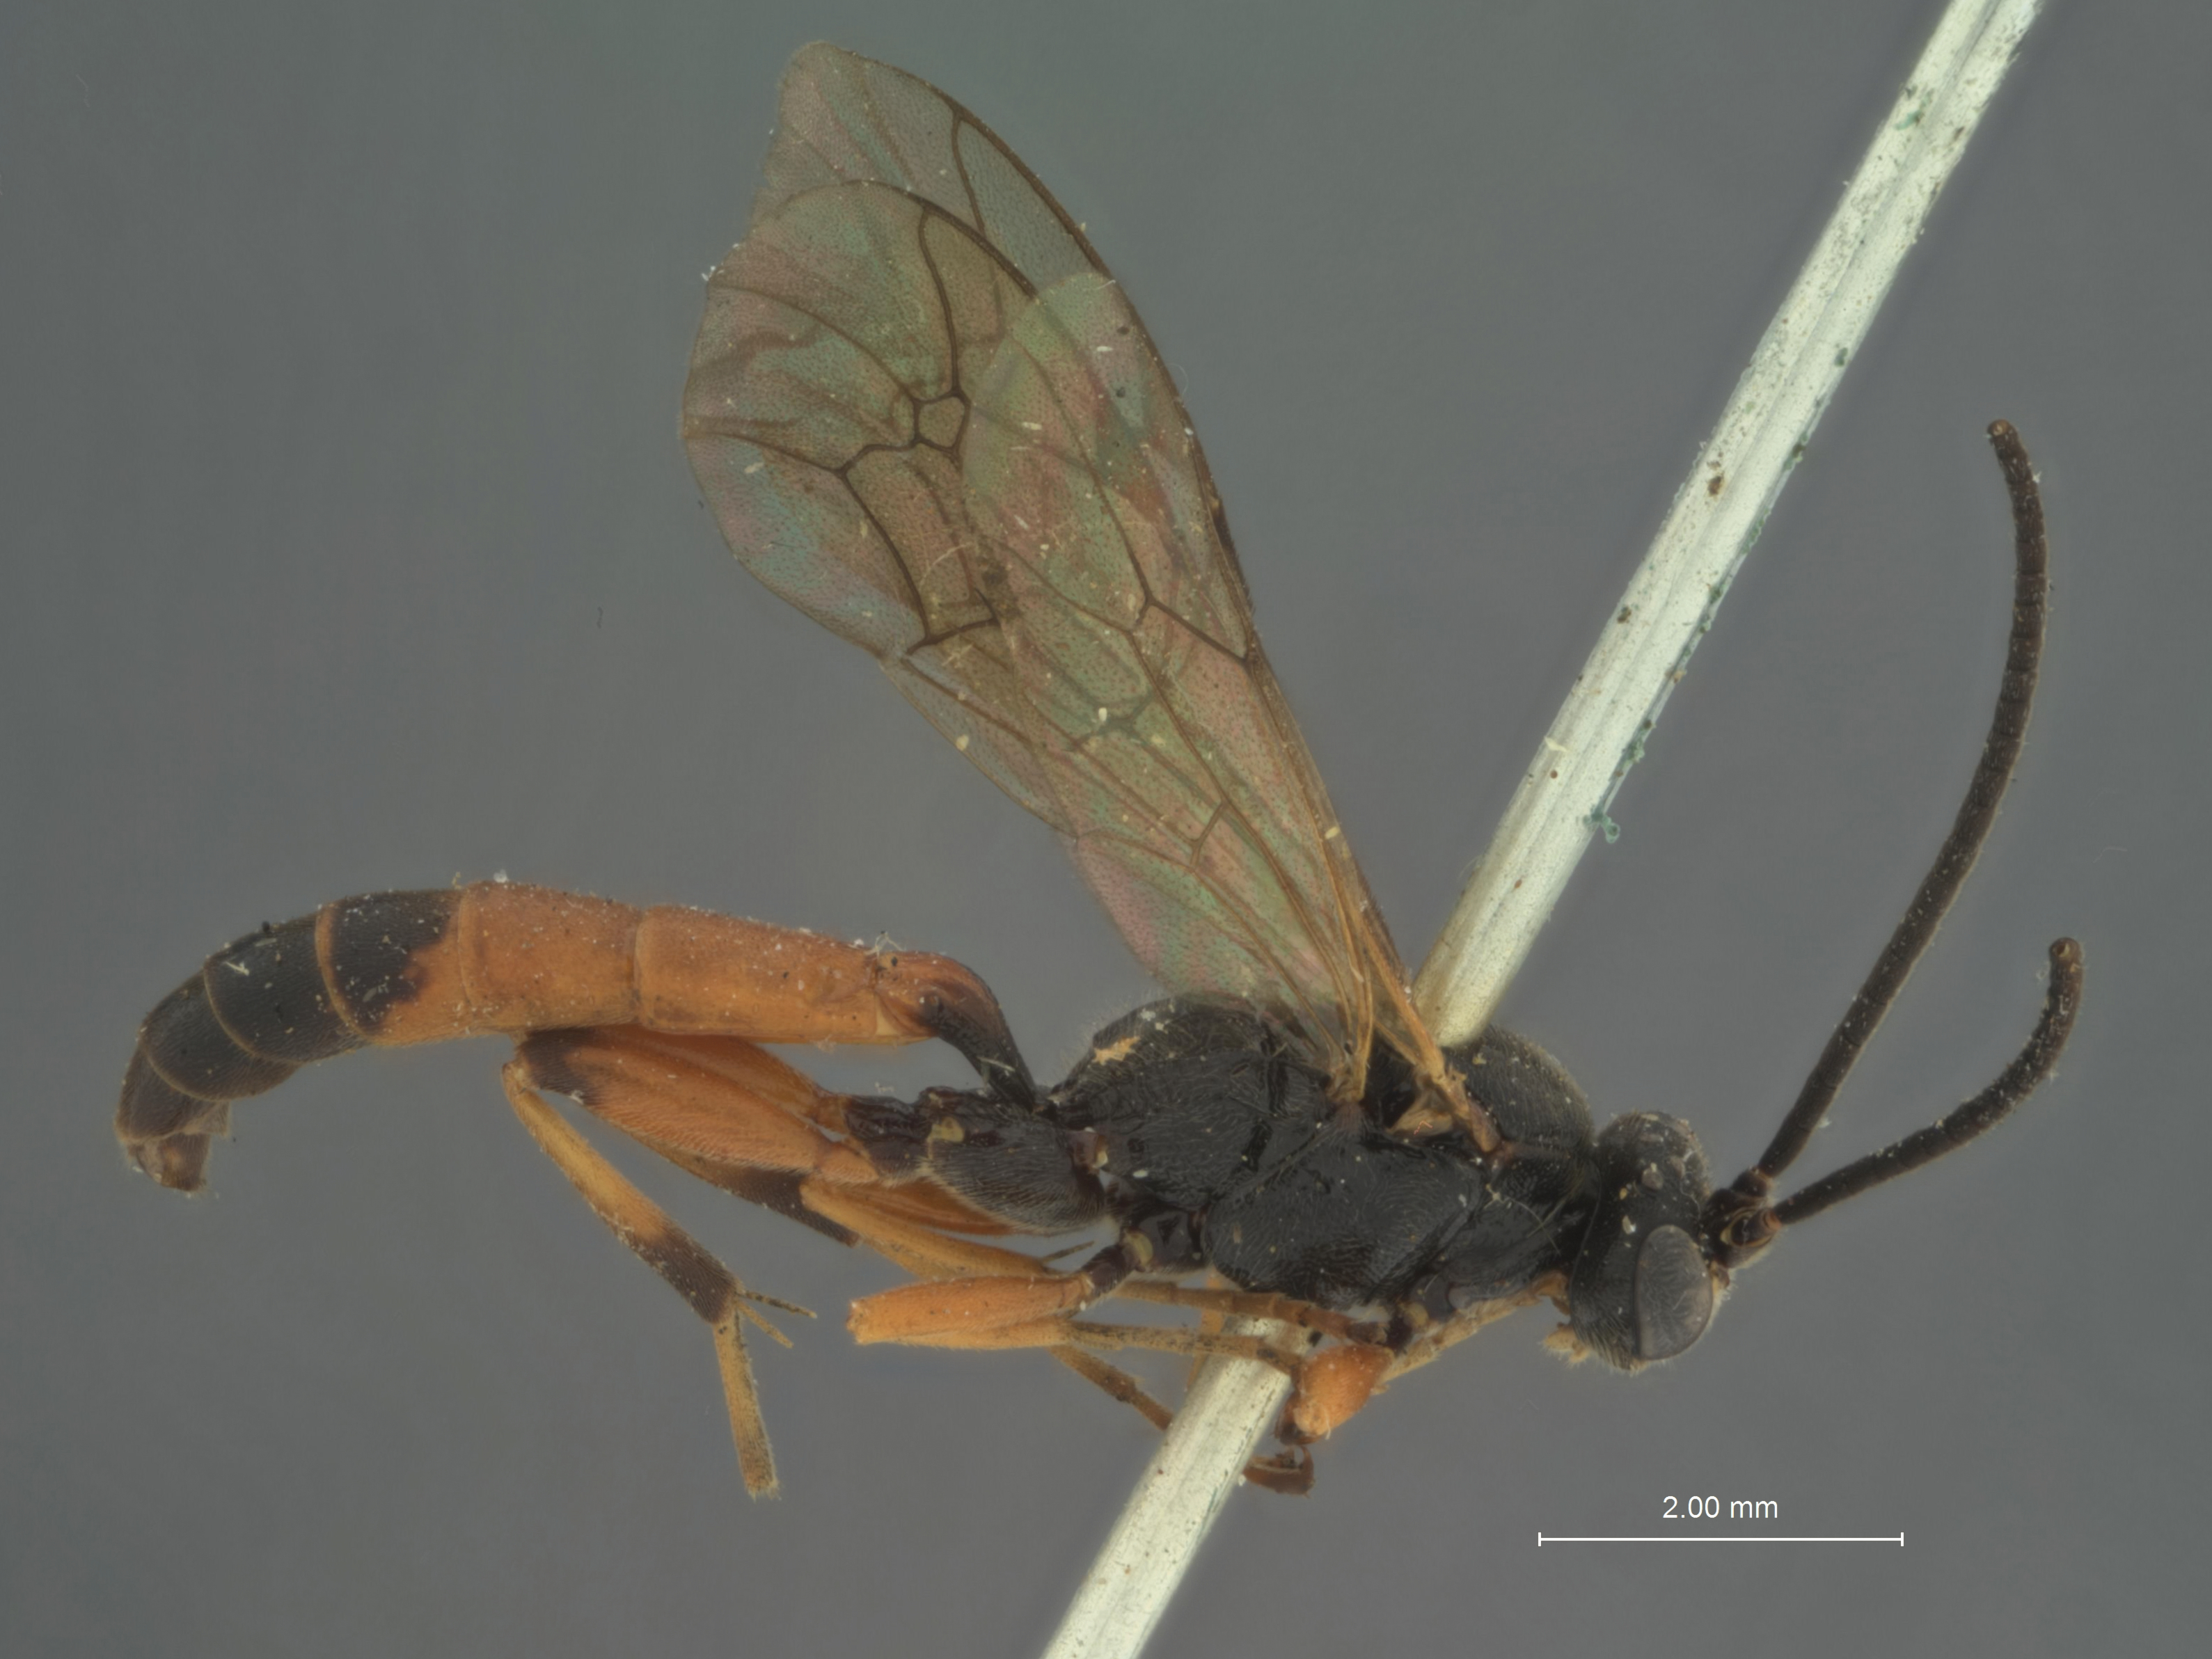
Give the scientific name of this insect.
Ichneumon glacialis
